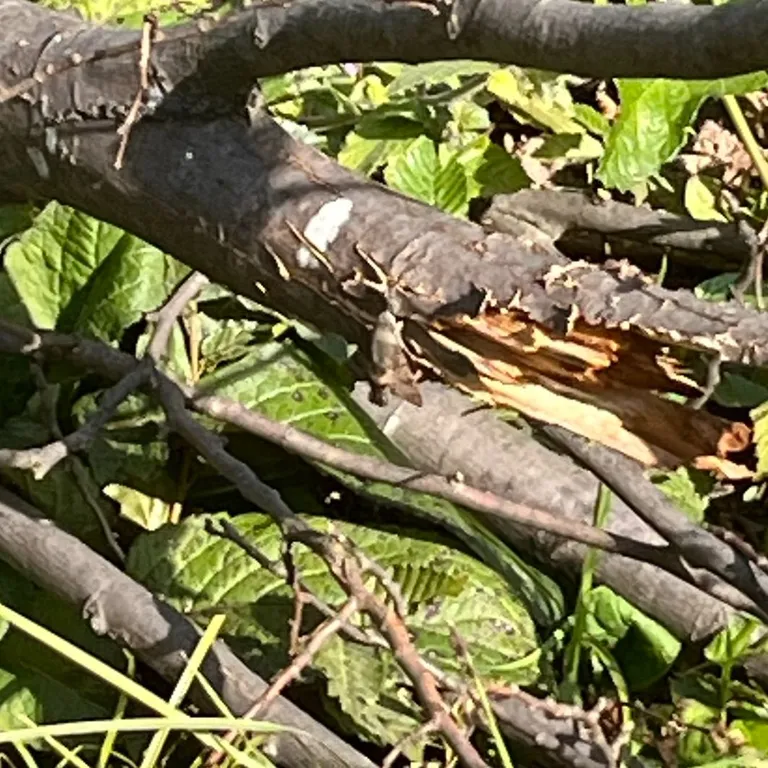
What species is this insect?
Macroglossum stellatarum
